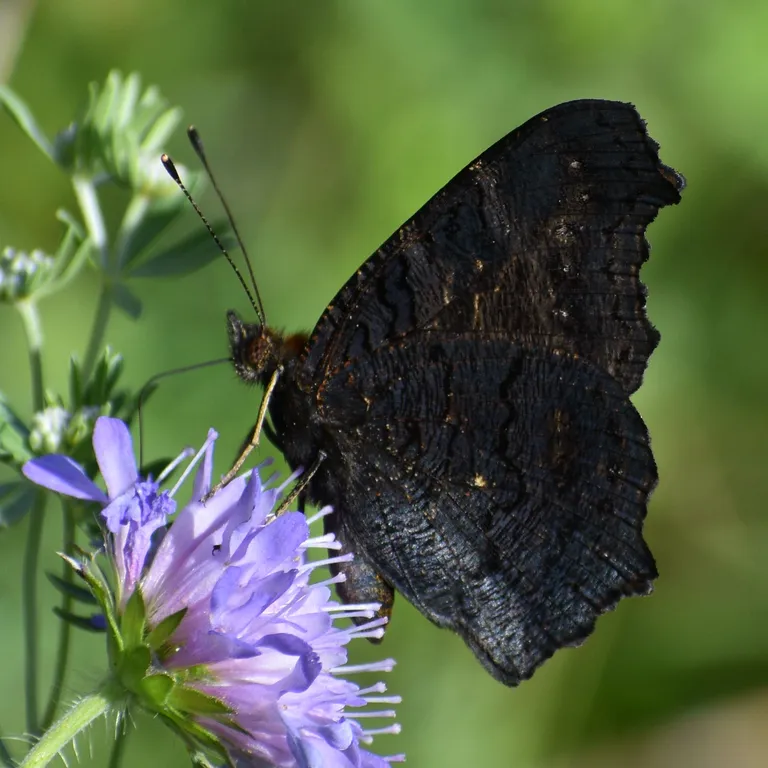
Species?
Aglais io
